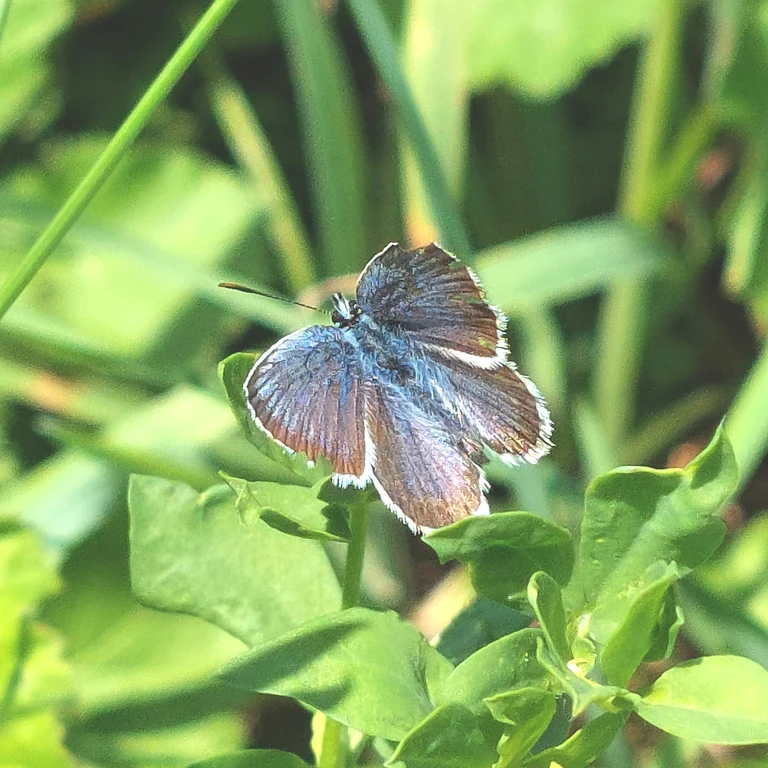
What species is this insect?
Plebejus argus
